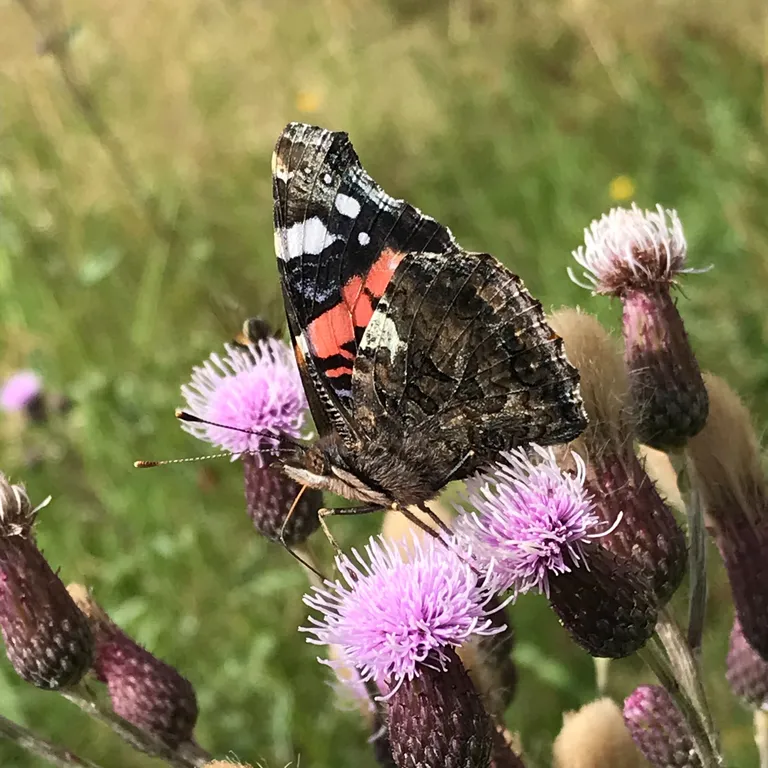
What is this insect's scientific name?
Vanessa atalanta
